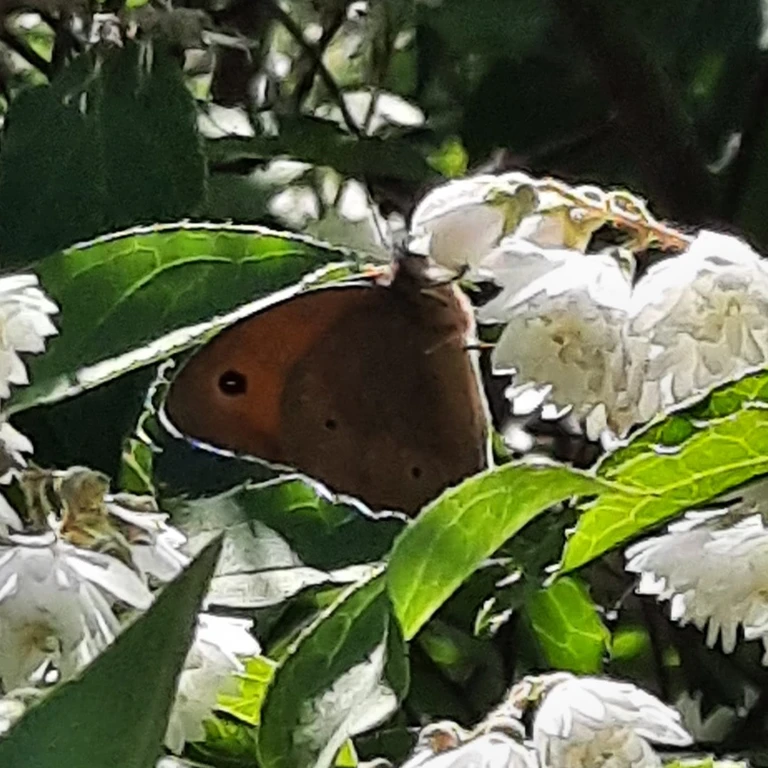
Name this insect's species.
Maniola jurtina
